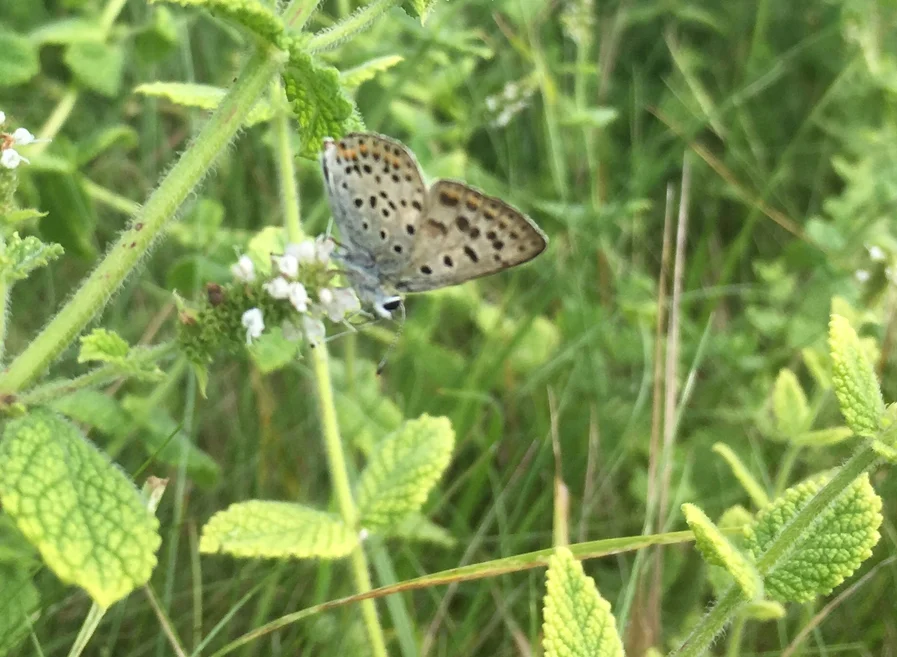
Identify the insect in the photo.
Lycaena tityrus (also Loweia tityrus)
